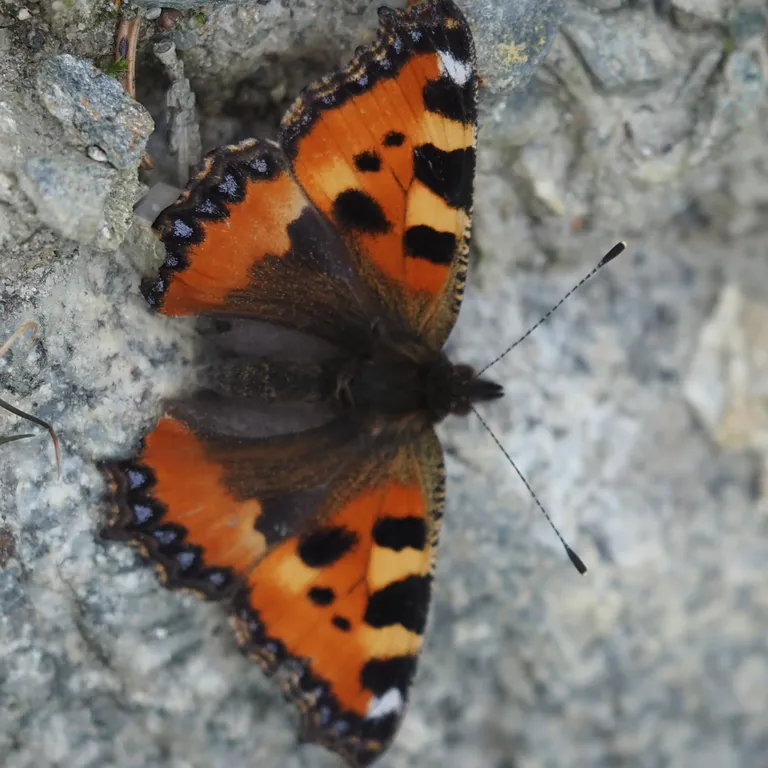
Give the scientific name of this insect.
Aglais urticae
